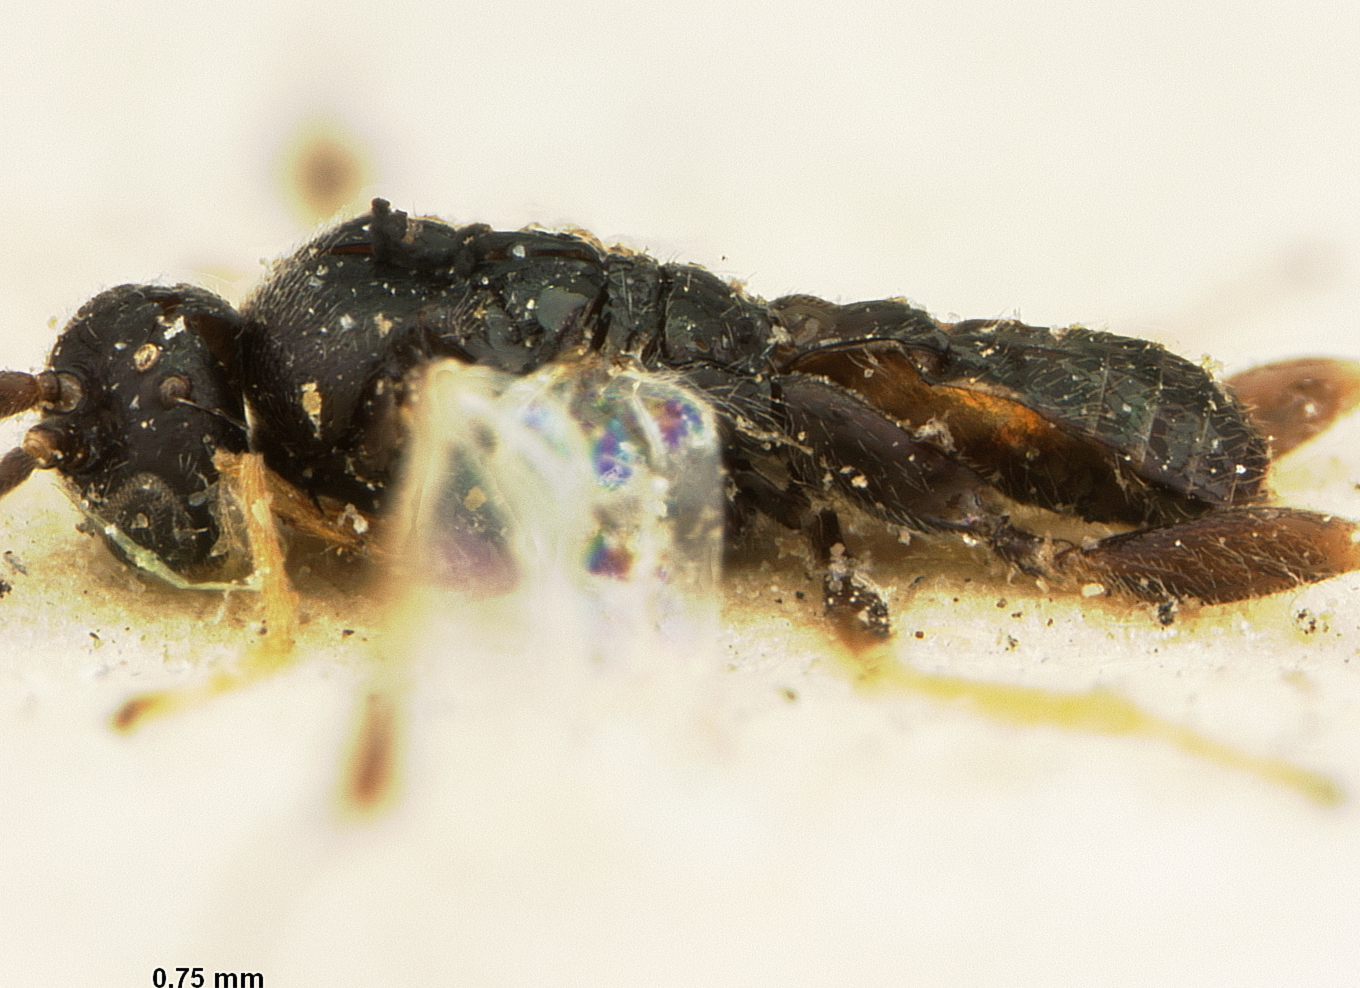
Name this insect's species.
Glypapanteles femoratus
